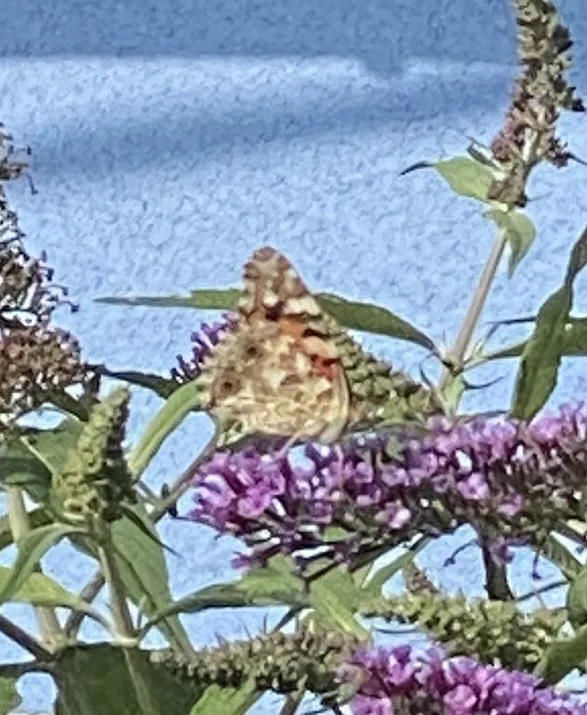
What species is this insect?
Vanessa cardui
